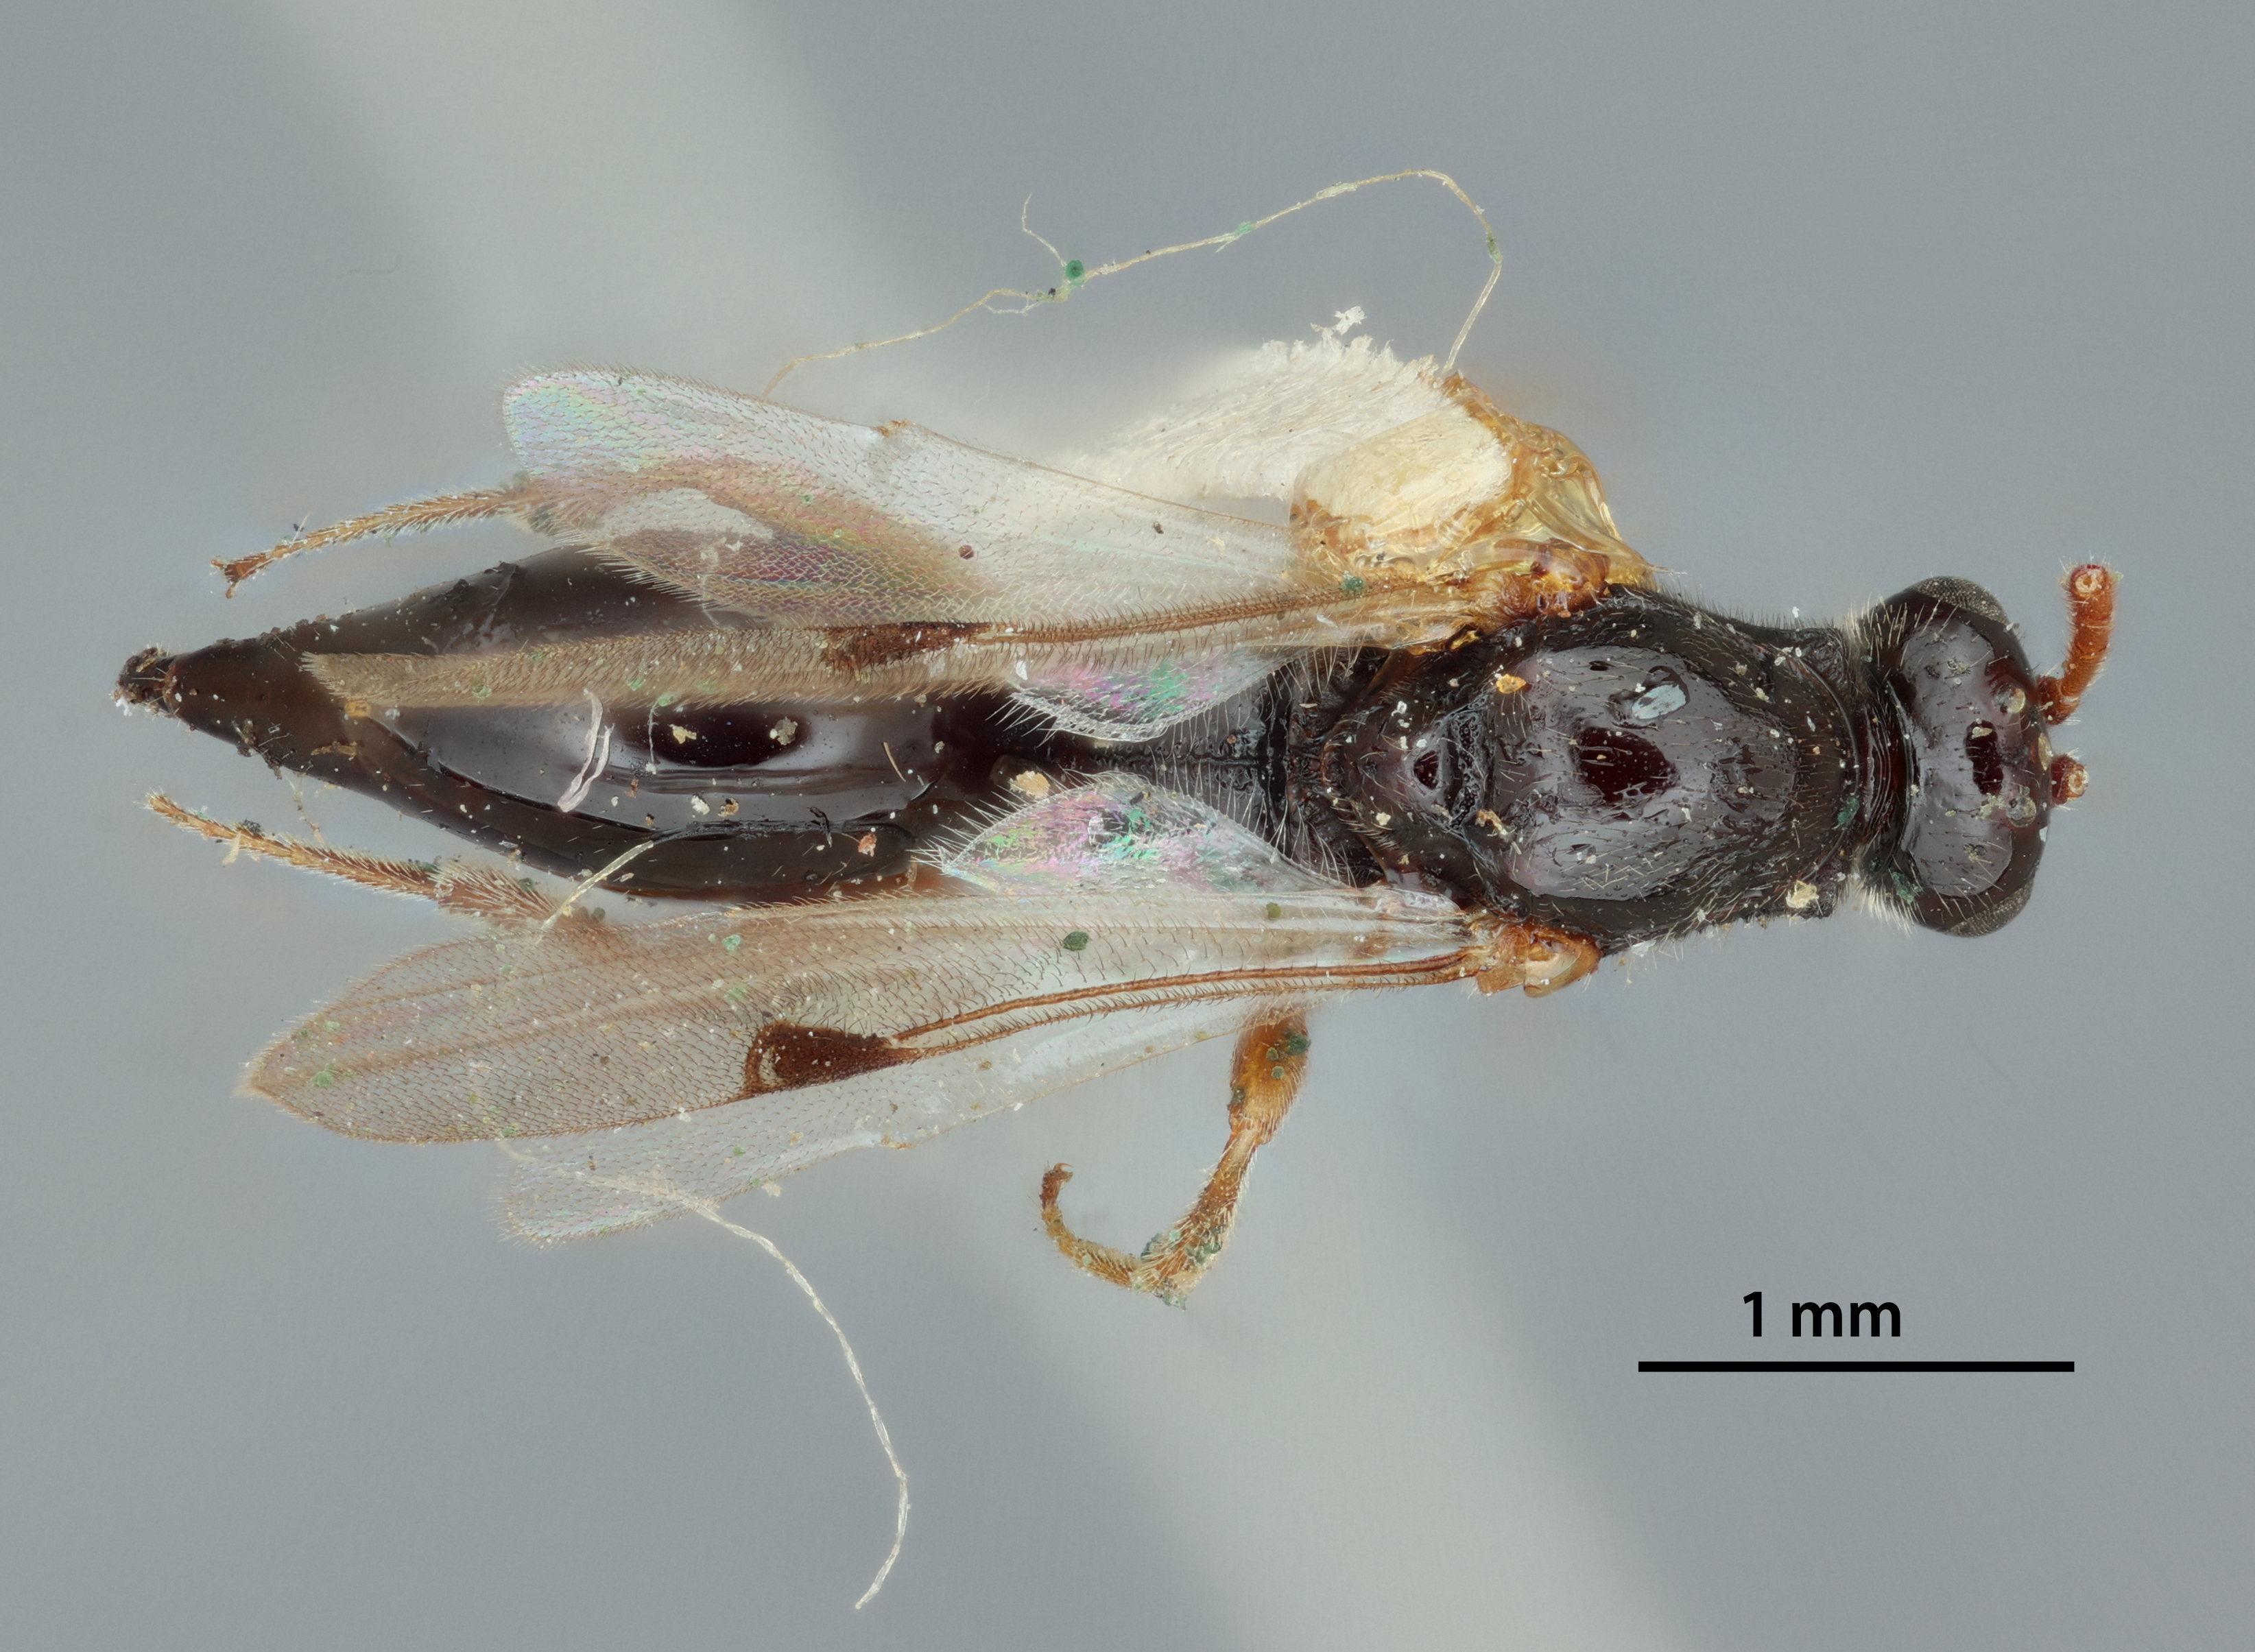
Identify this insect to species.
Proctotrypes belfragei
